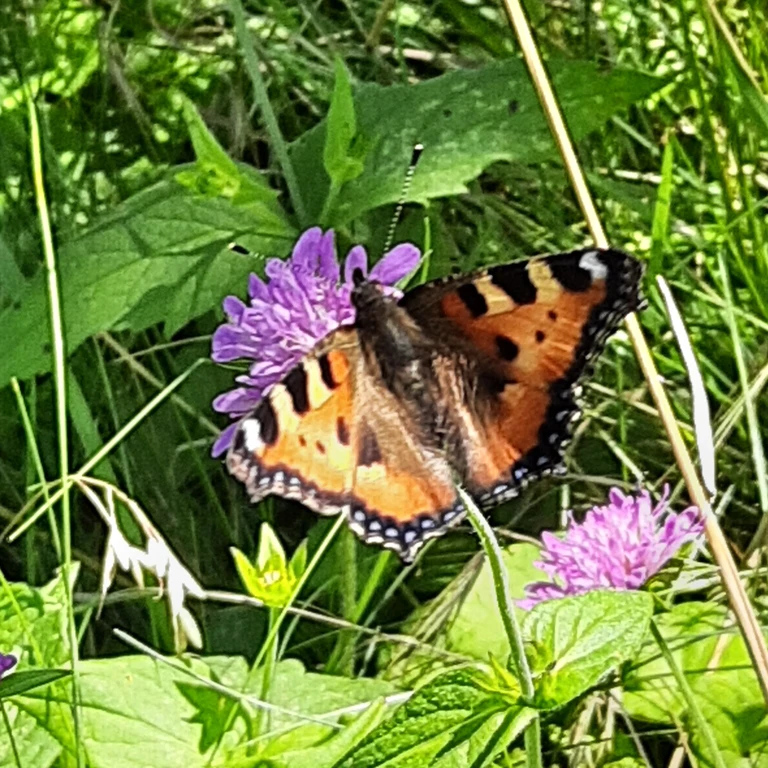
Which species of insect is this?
Aglais urticae
